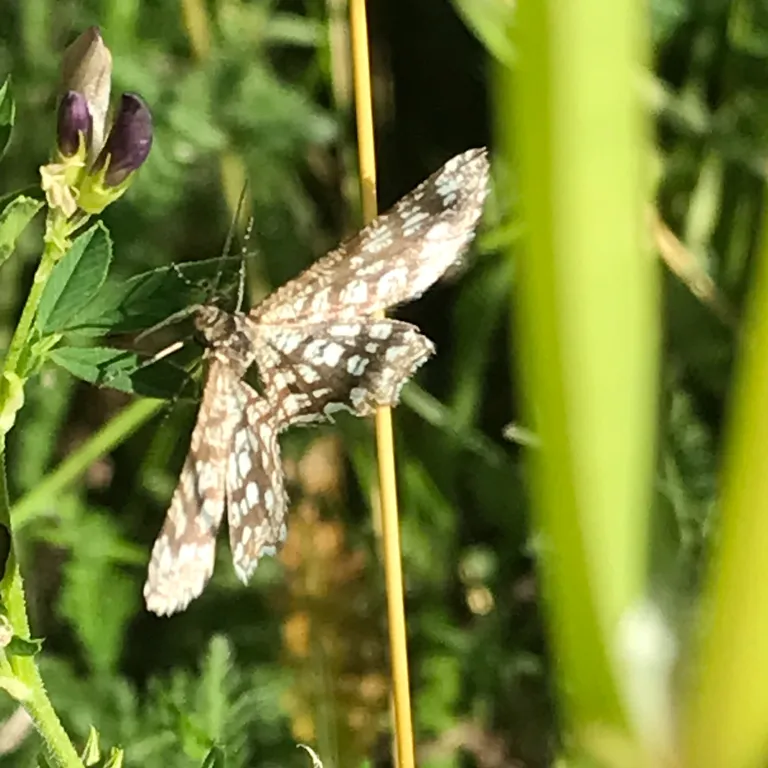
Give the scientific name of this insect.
Chiasmia clathrata
